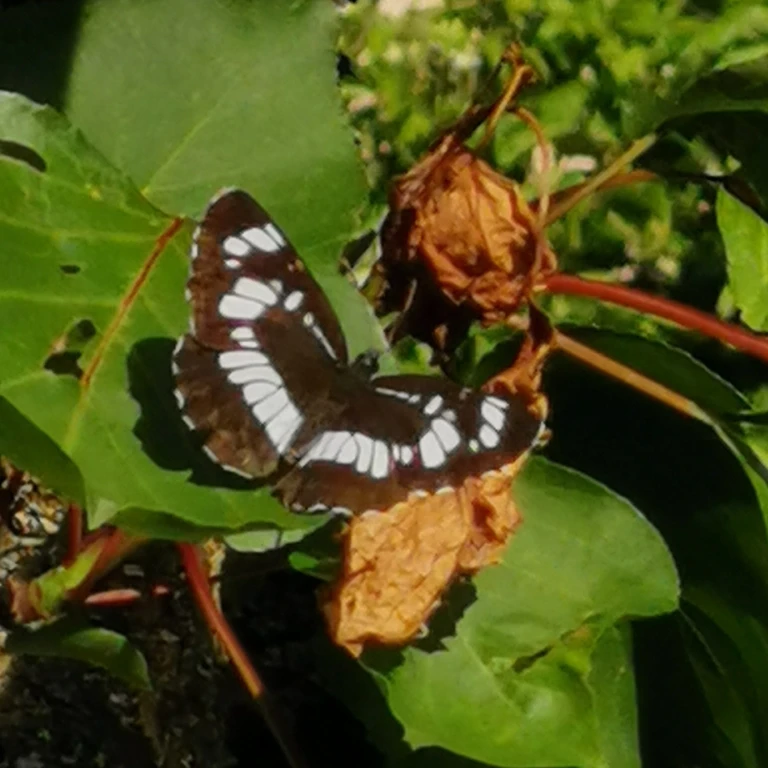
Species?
Neptis rivularis
